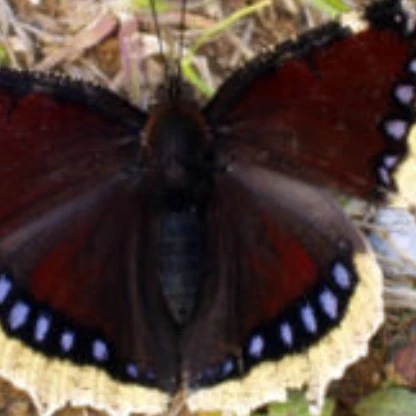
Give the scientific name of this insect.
Nymphalis antiopa
